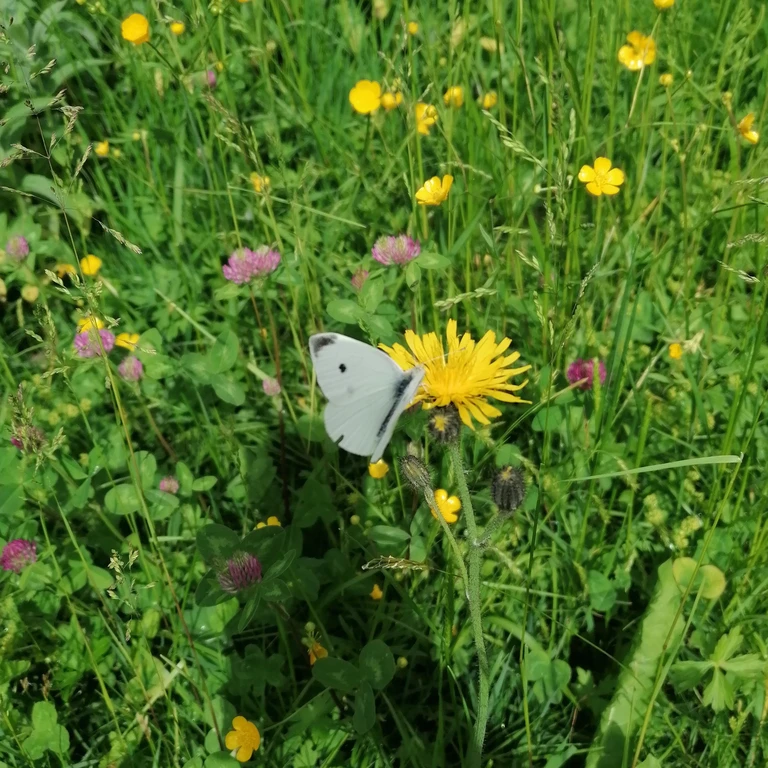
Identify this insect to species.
Pieris rapae
